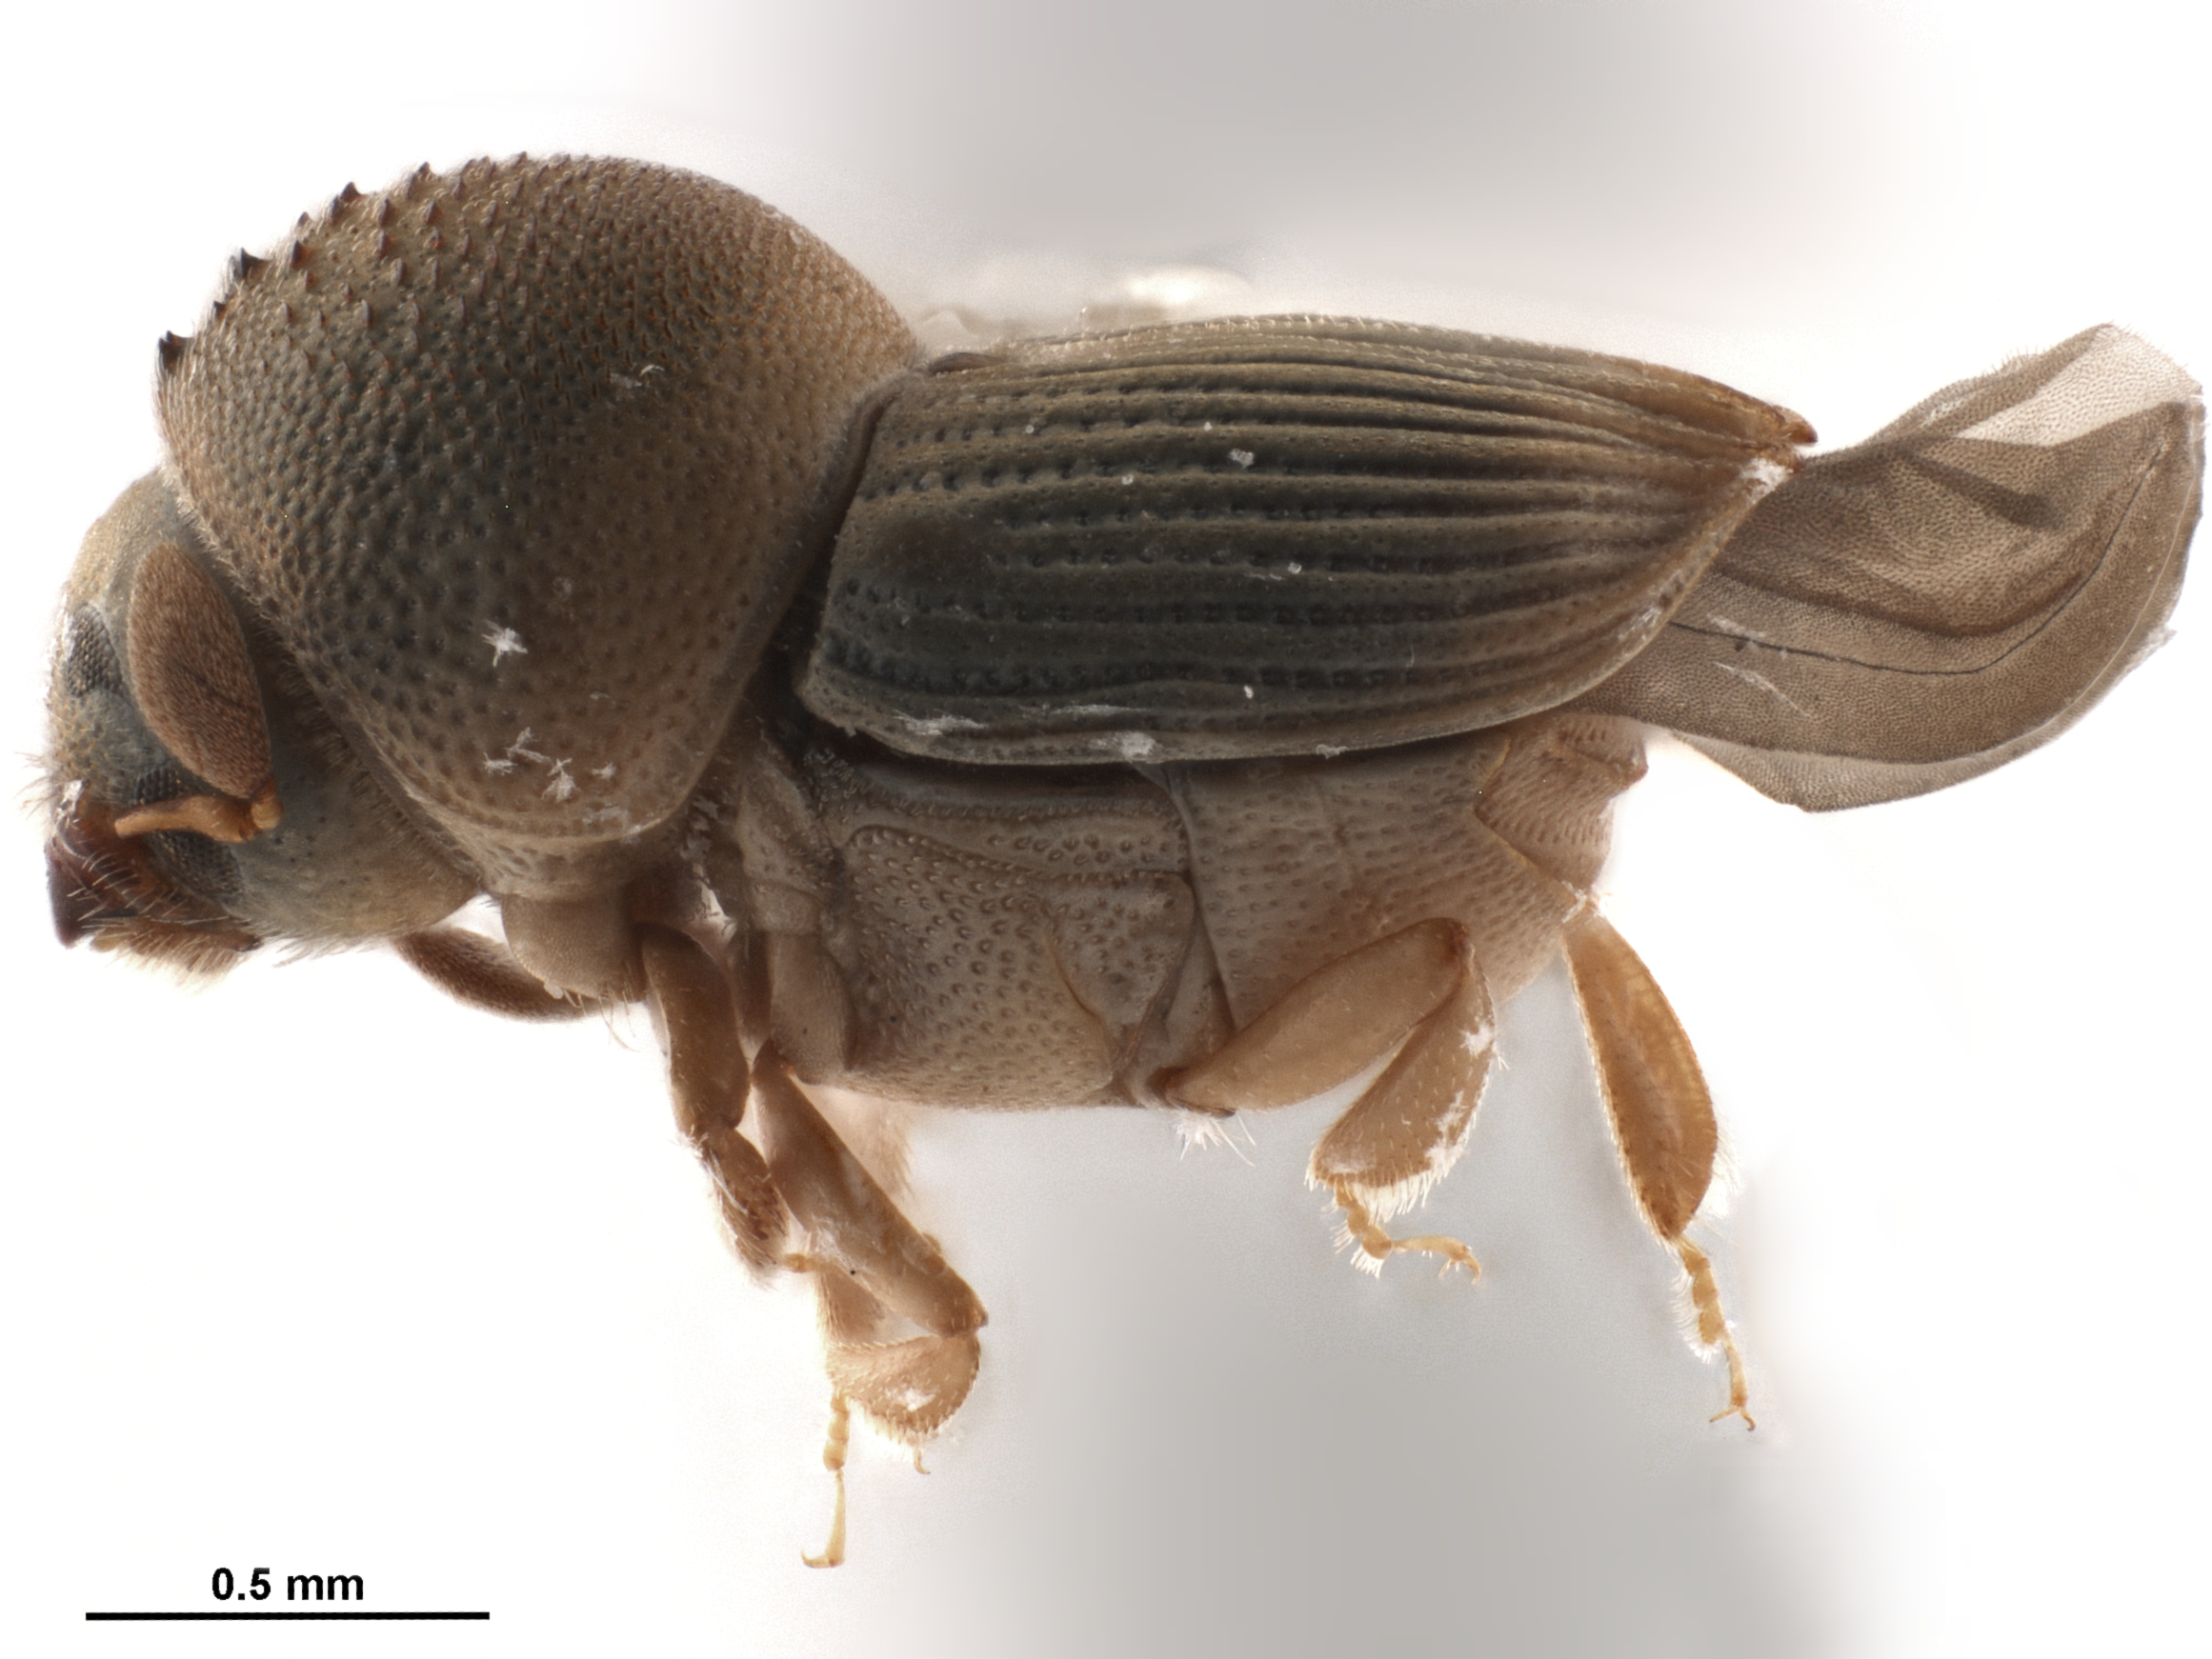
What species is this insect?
Scolytomimus philippinensis
